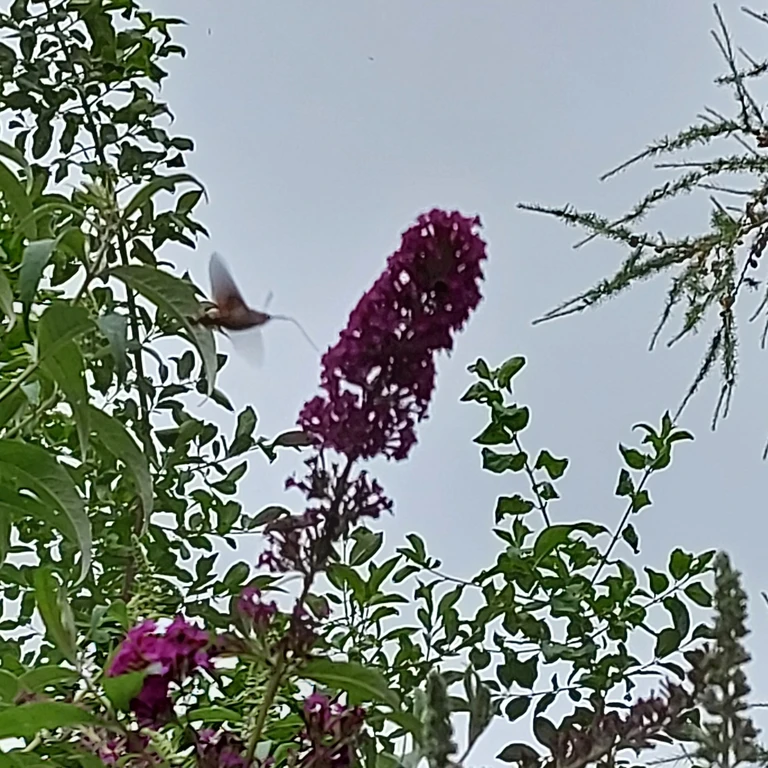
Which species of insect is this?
Macroglossum stellatarum
